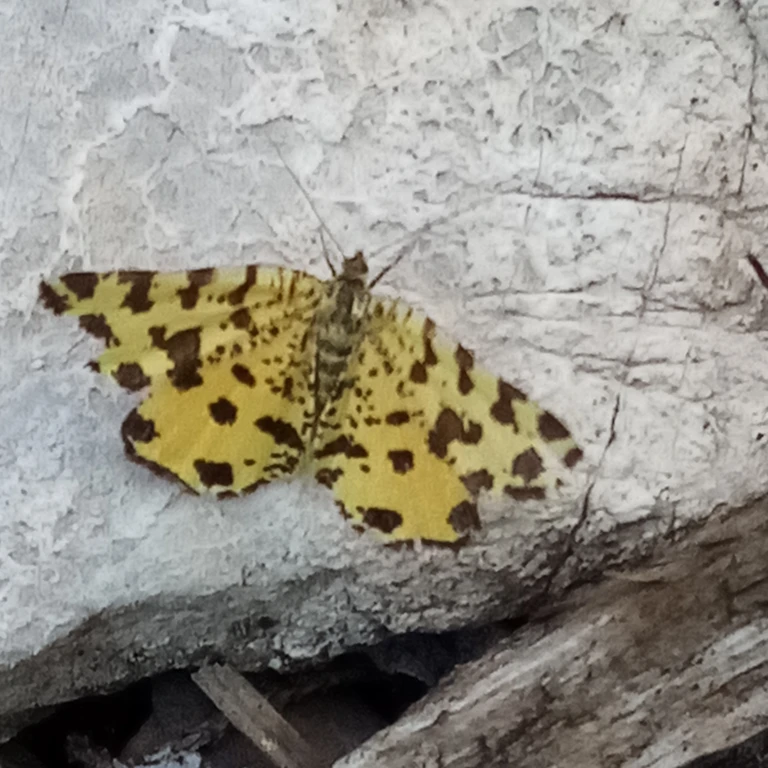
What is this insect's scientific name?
Pseudopanthera macularia
